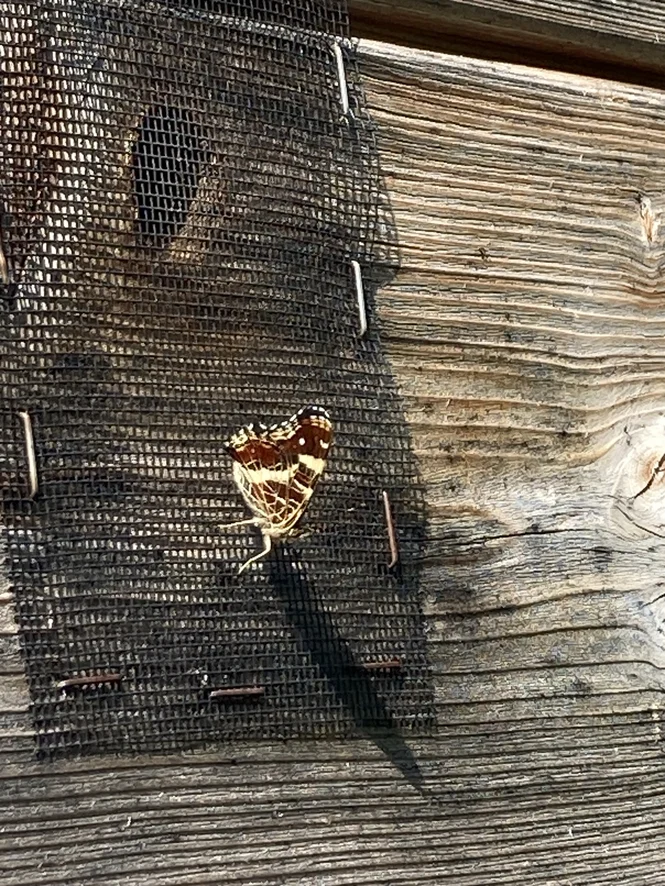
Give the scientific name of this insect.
Araschnia levana
